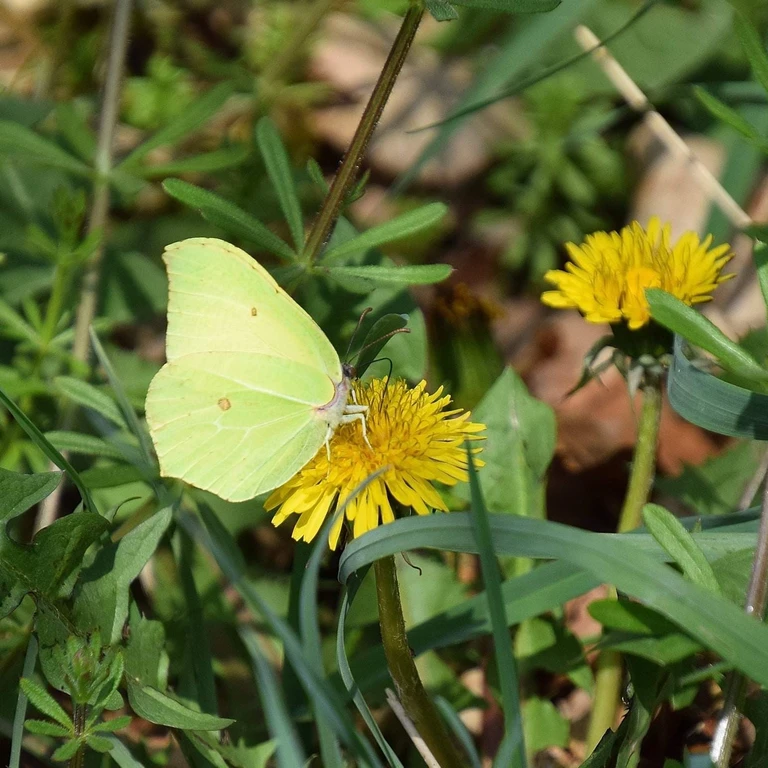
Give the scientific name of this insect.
Gonepteryx rhamni
